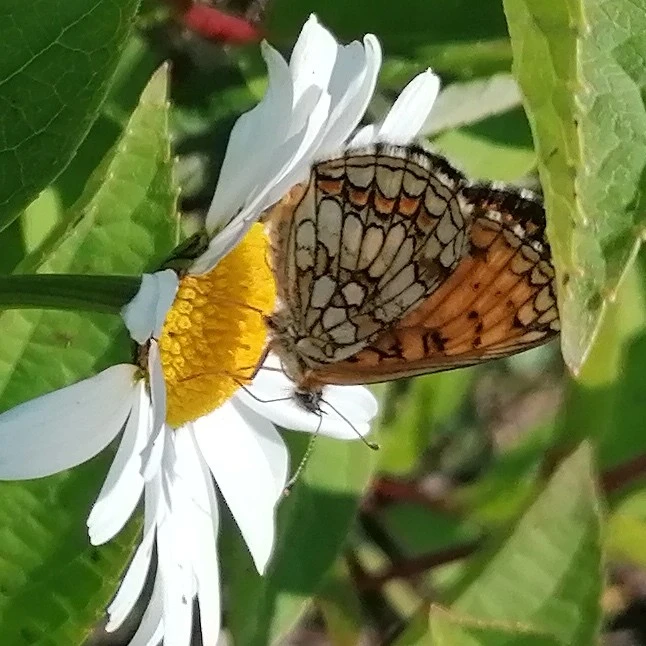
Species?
Melitaea athalia
